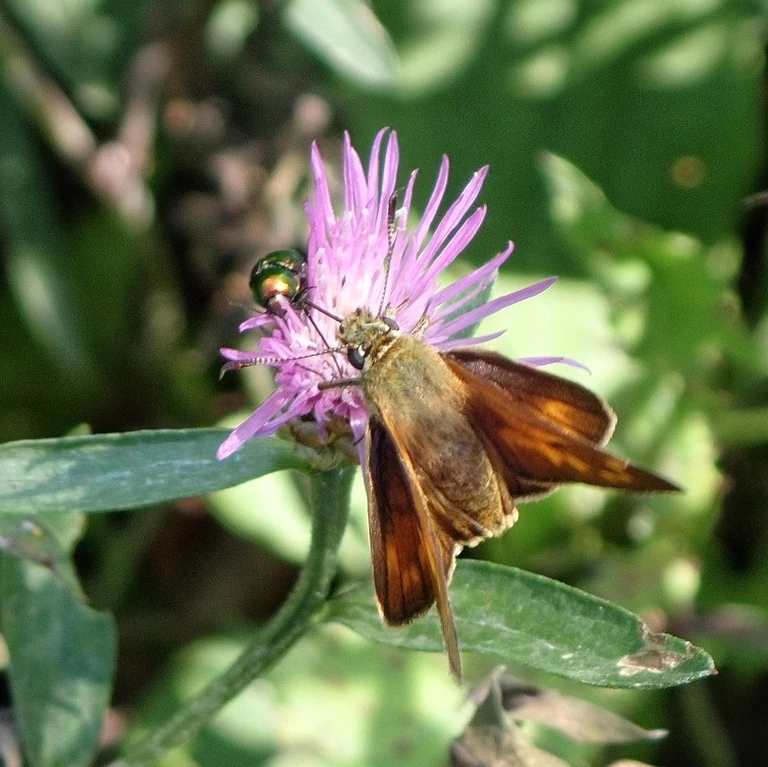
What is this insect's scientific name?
Ochlodes sylvanus (also Ochlodes venata)
